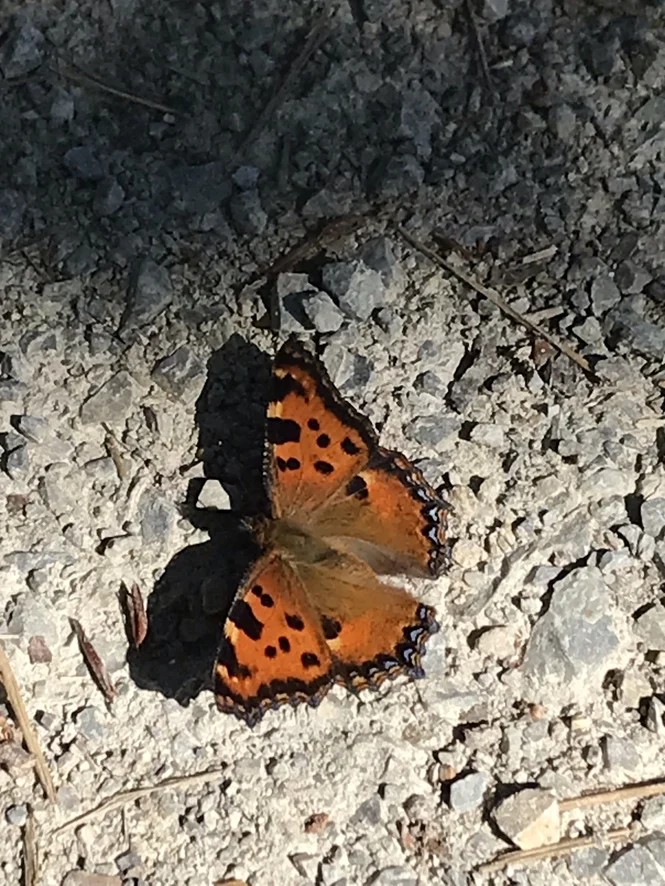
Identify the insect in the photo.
Nymphalis polychloros
